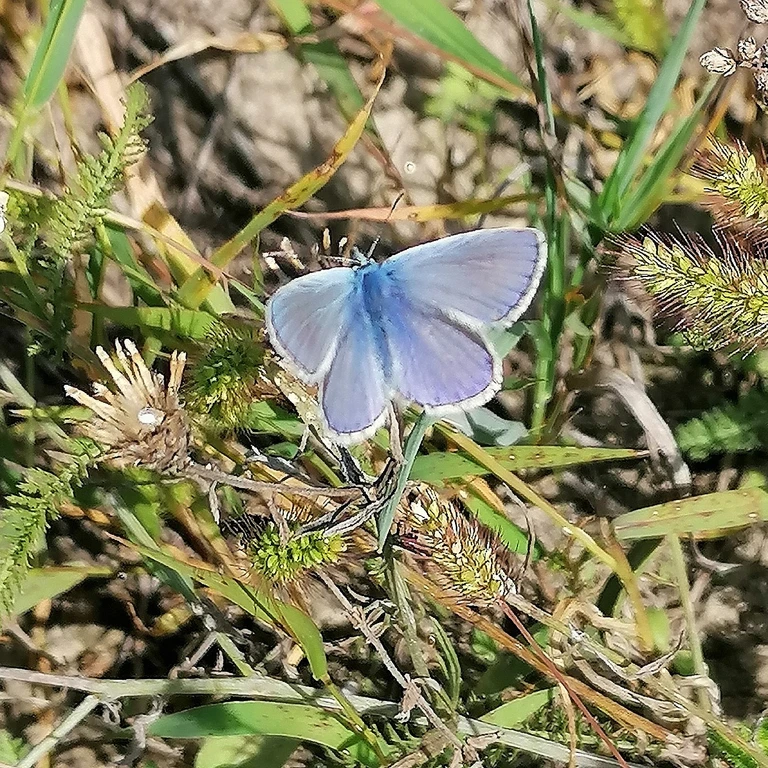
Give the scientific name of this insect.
Polyommatus icarus
